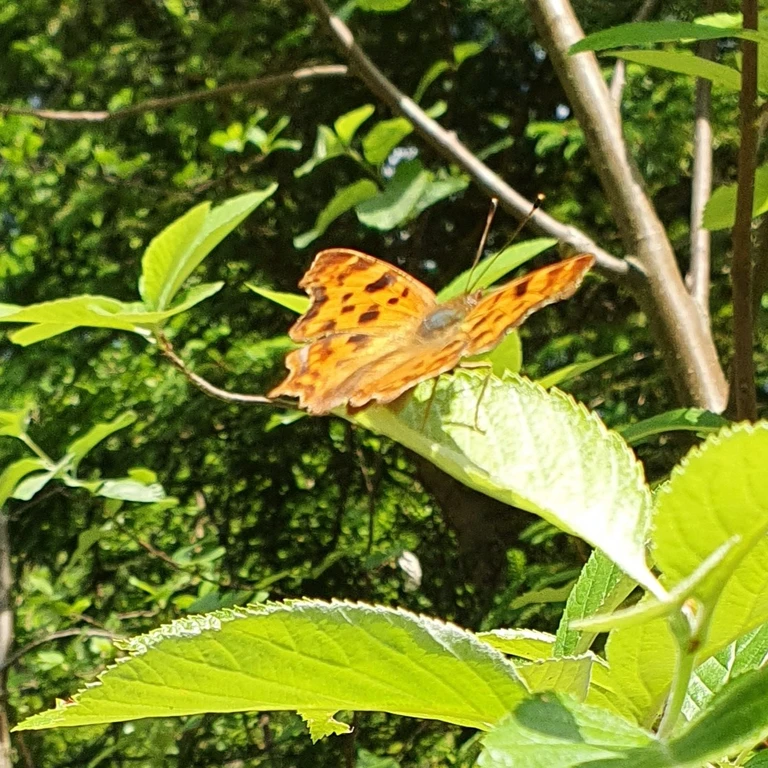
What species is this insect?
Polygonia c-album
